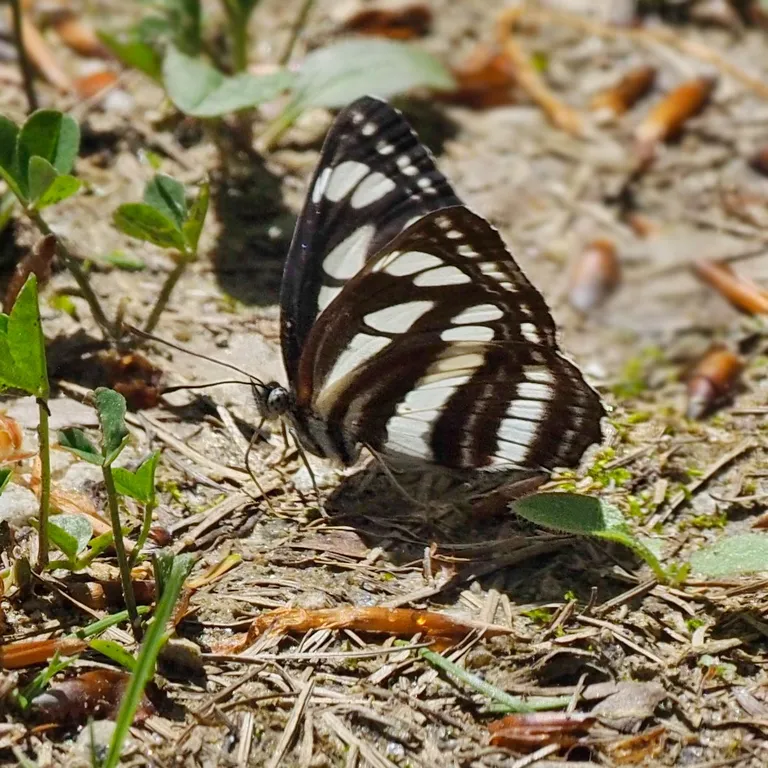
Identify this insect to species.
Neptis sappho
